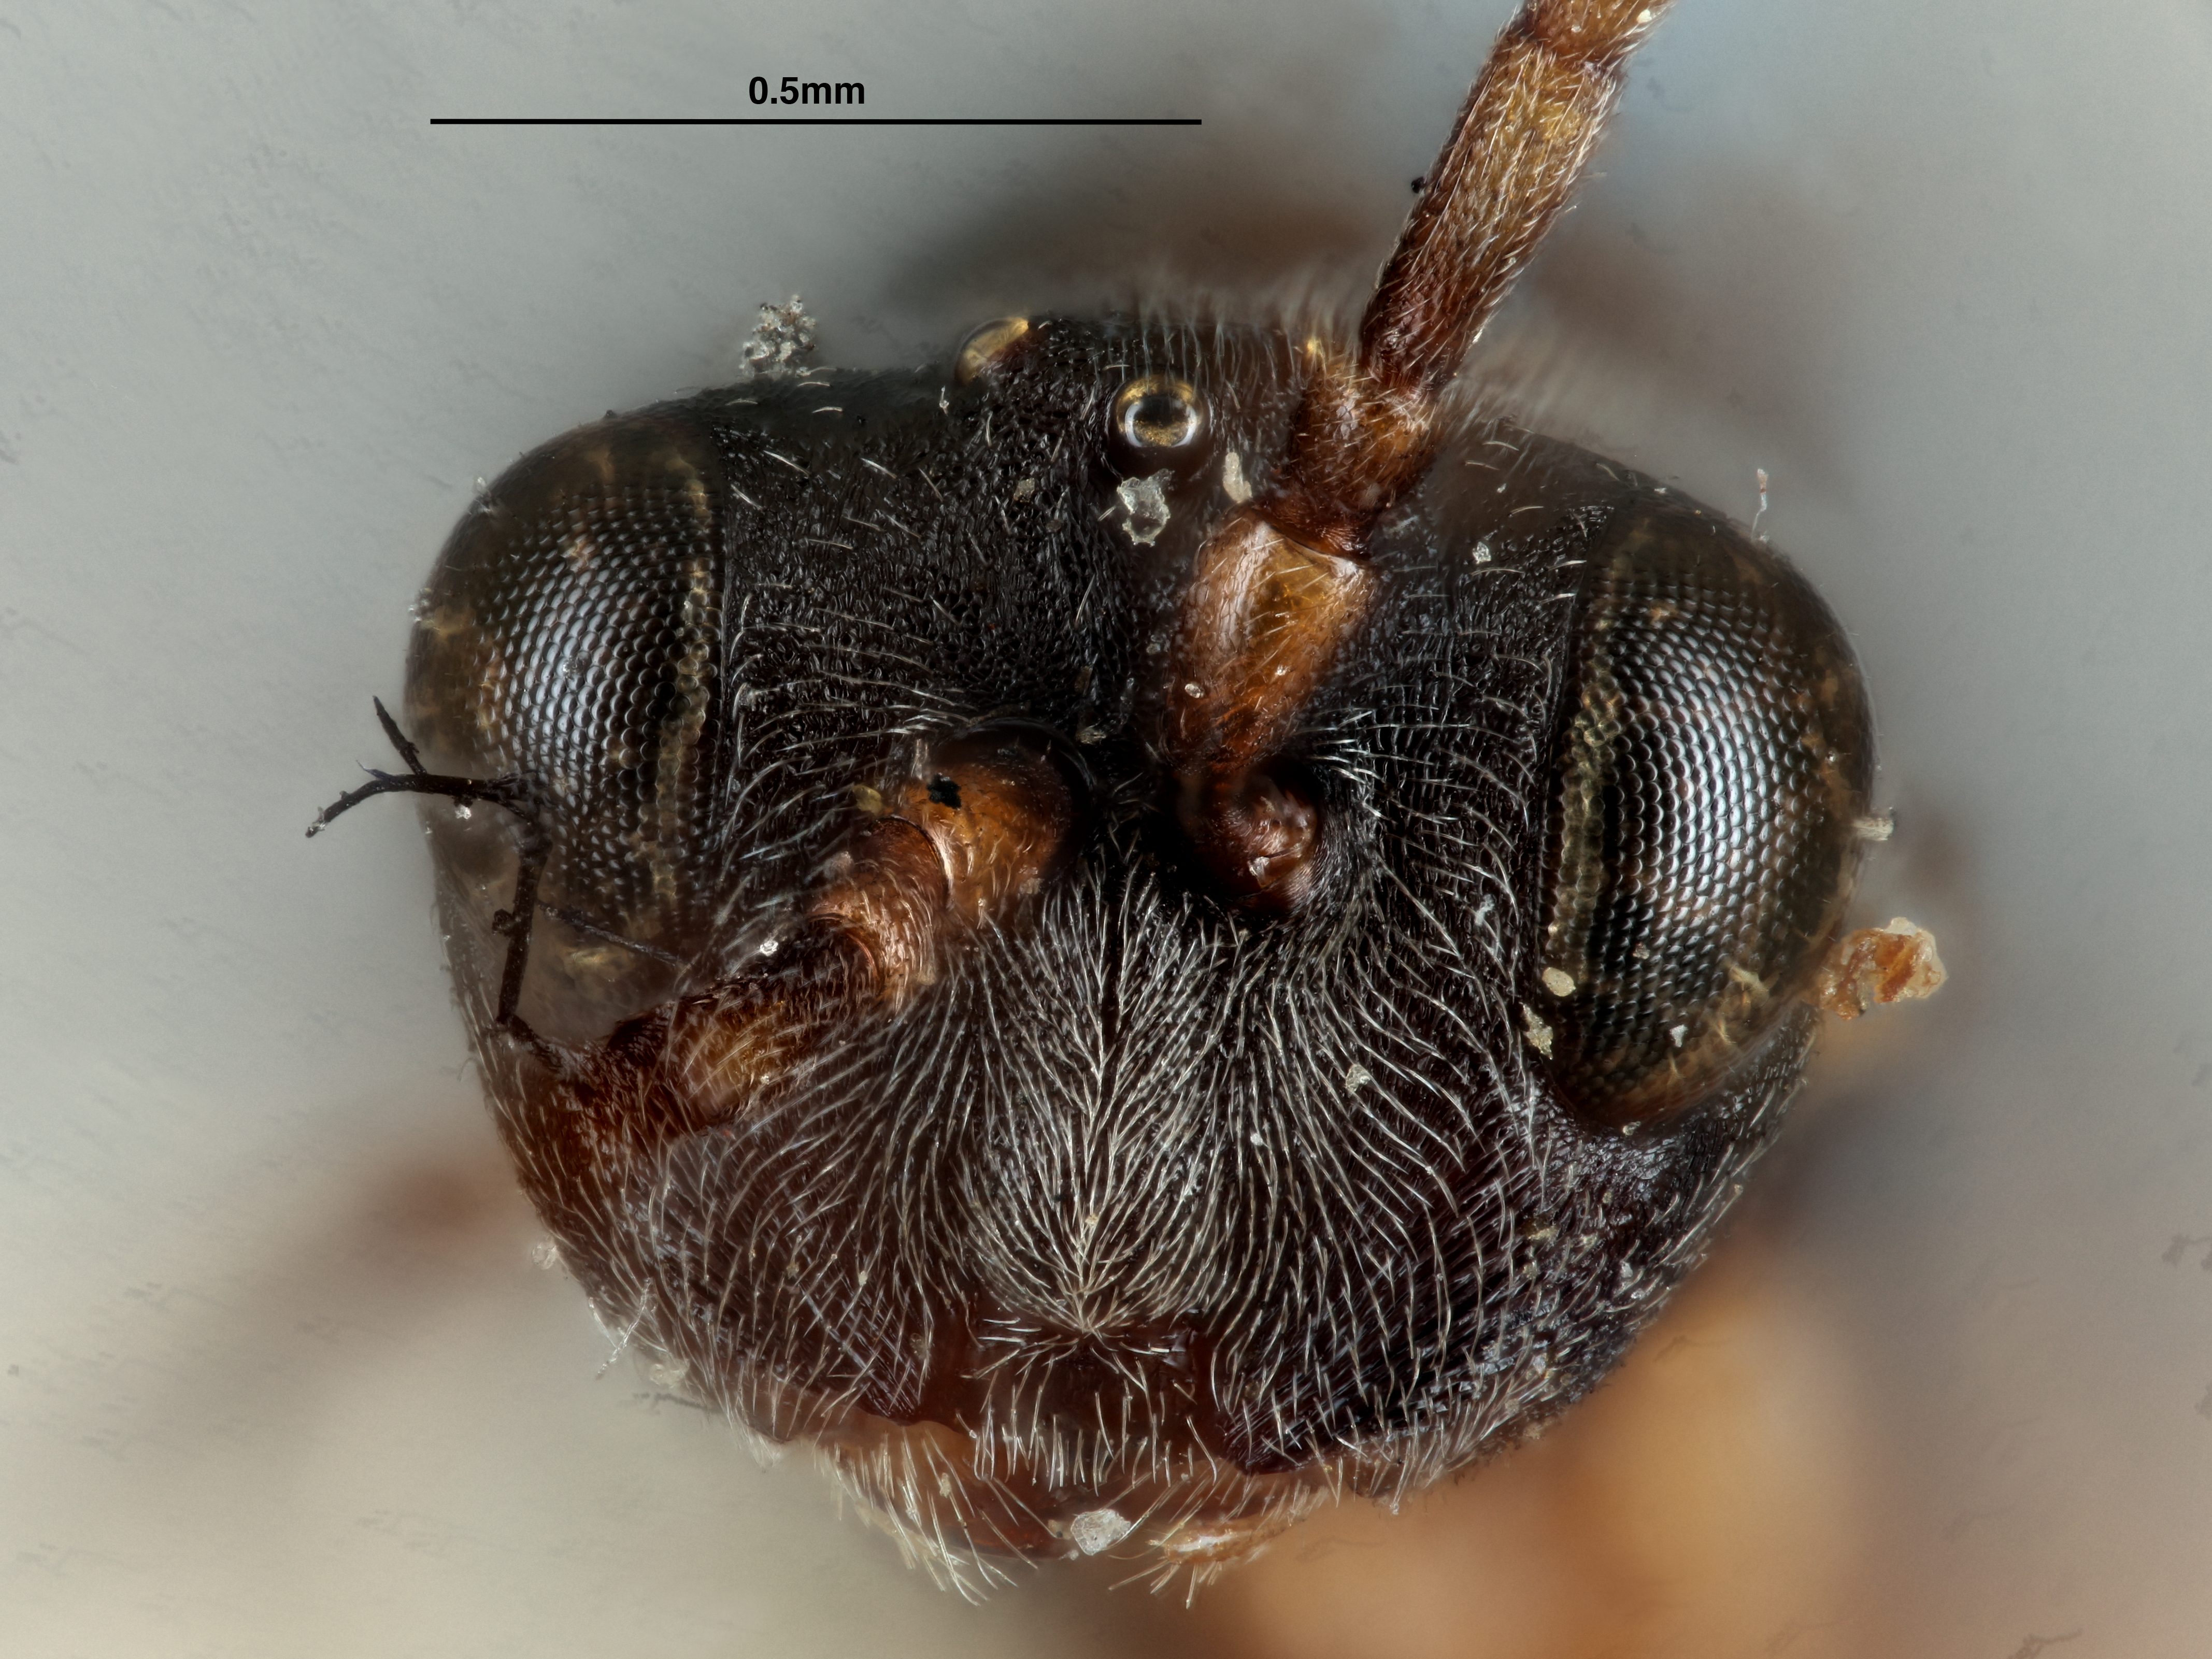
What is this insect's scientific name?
Aulacidea solidaginis
